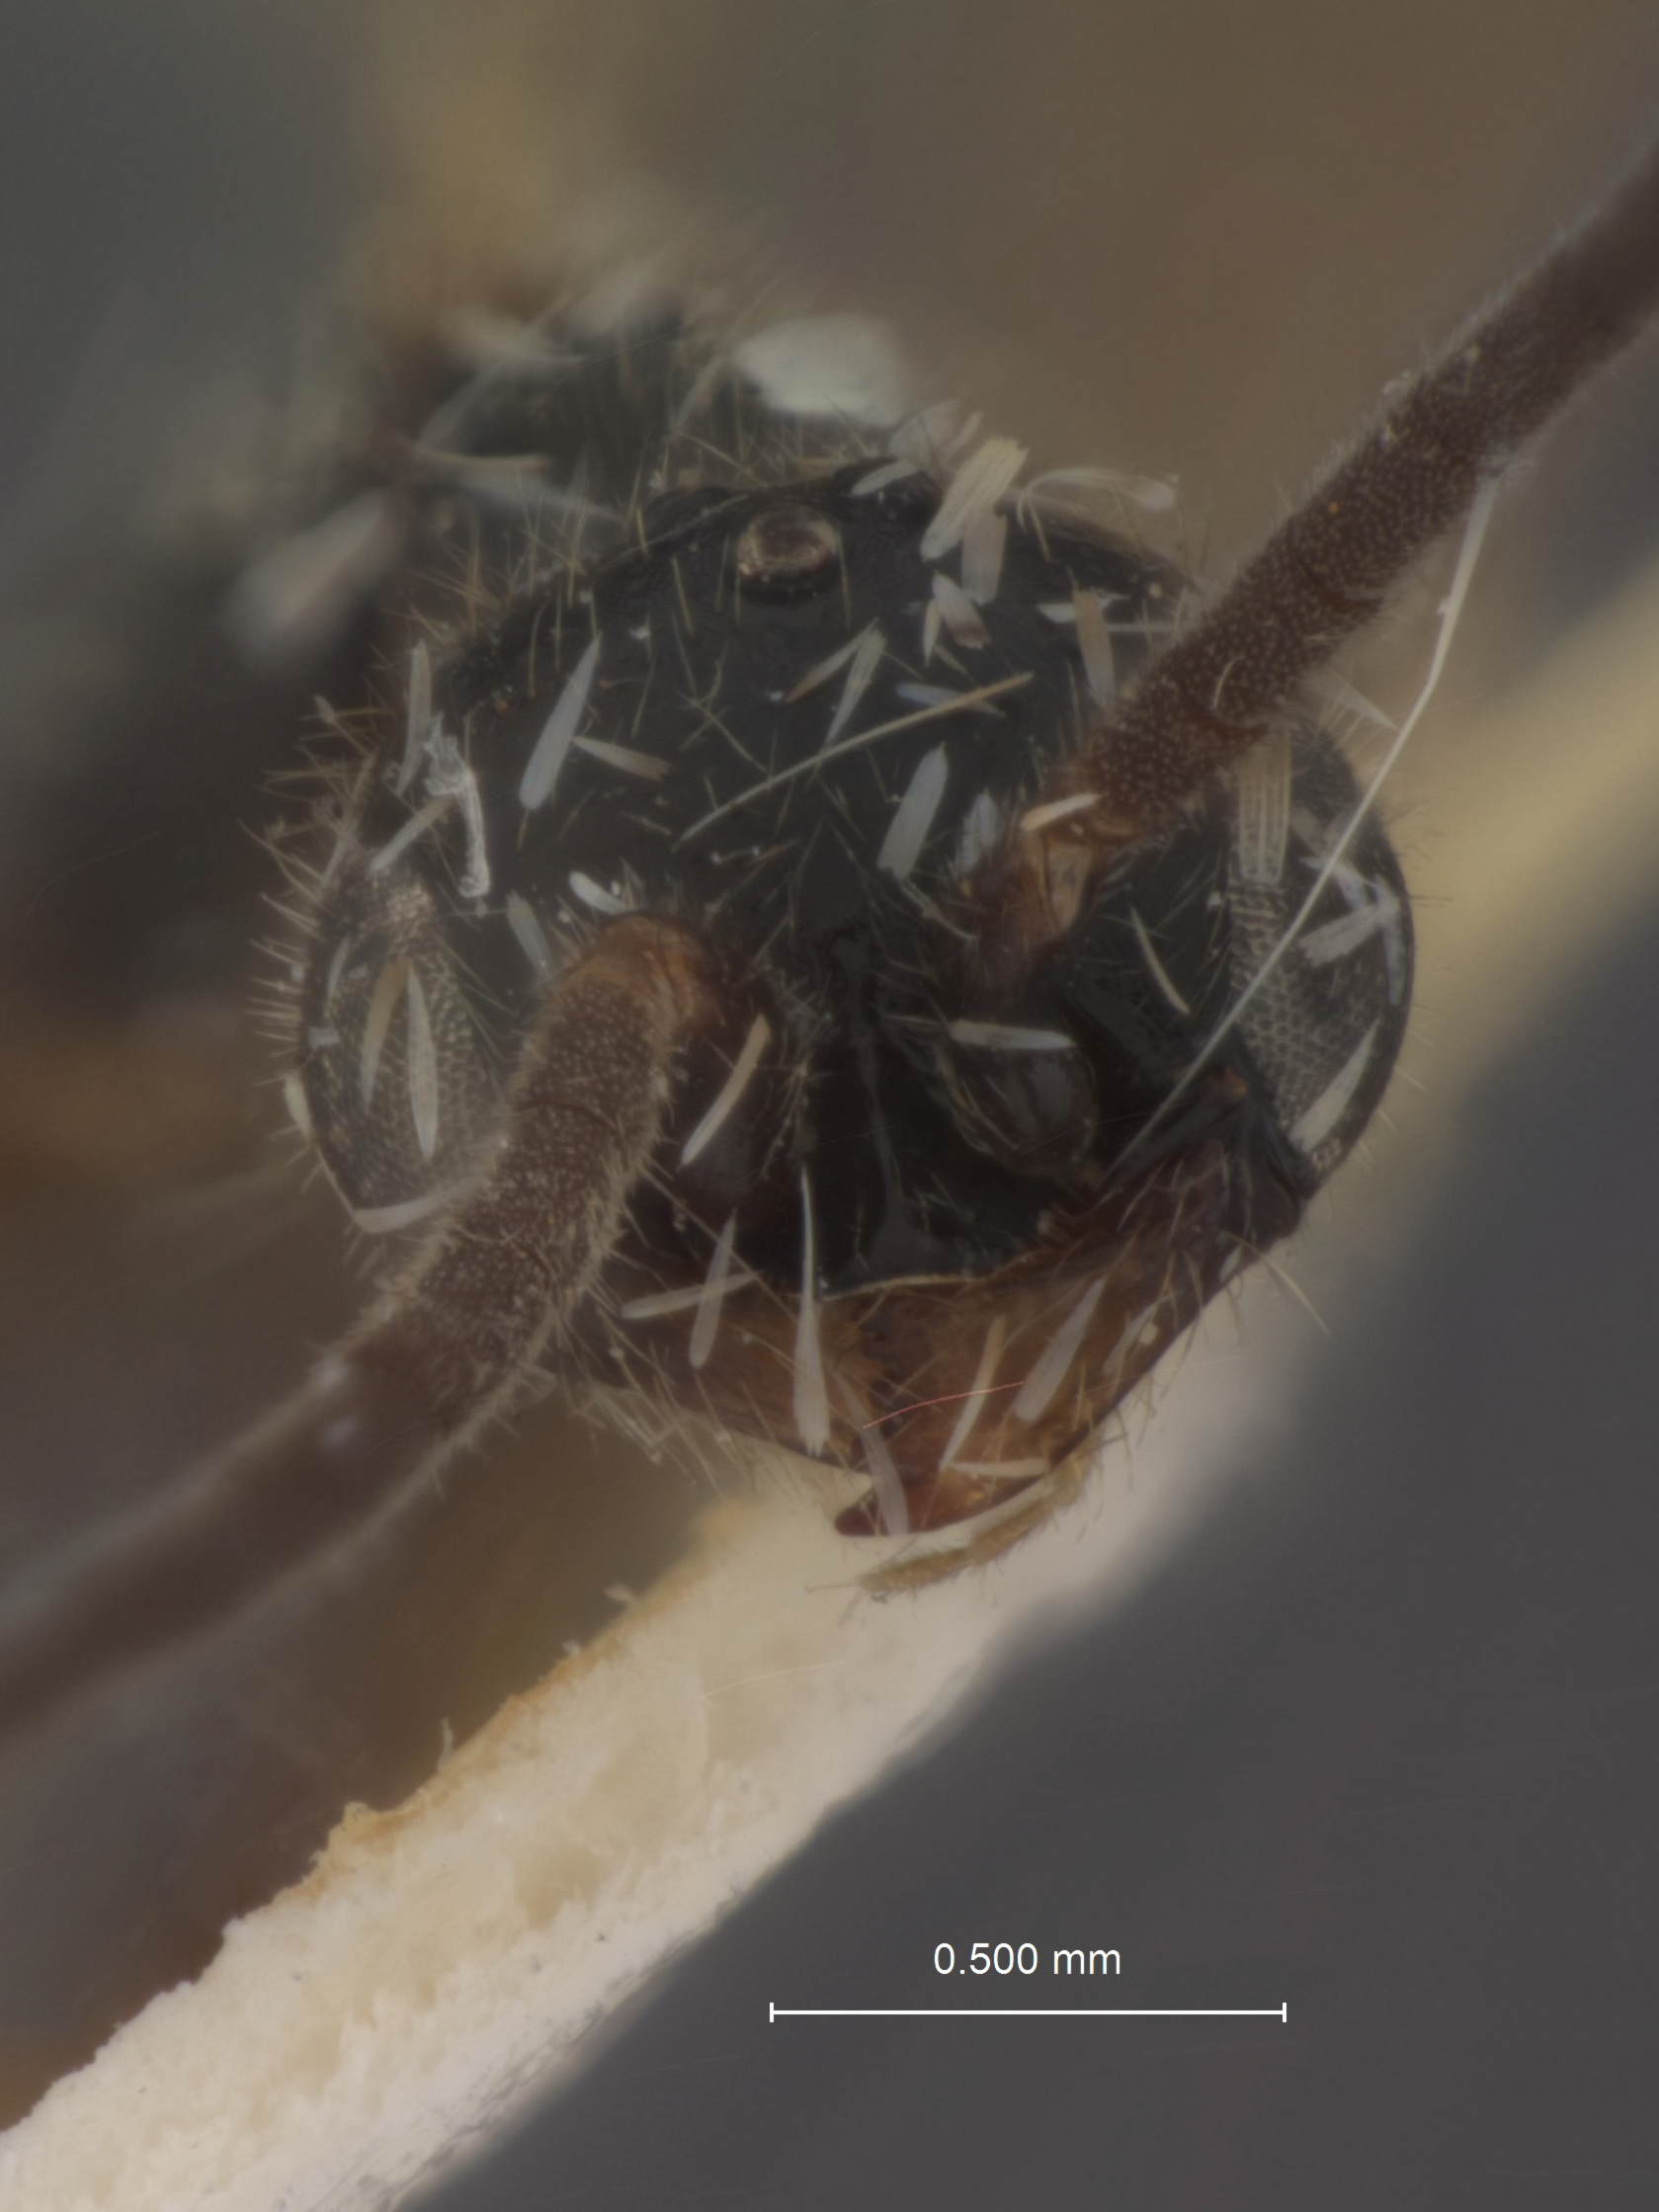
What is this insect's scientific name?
Pseudisobrachium texanum
